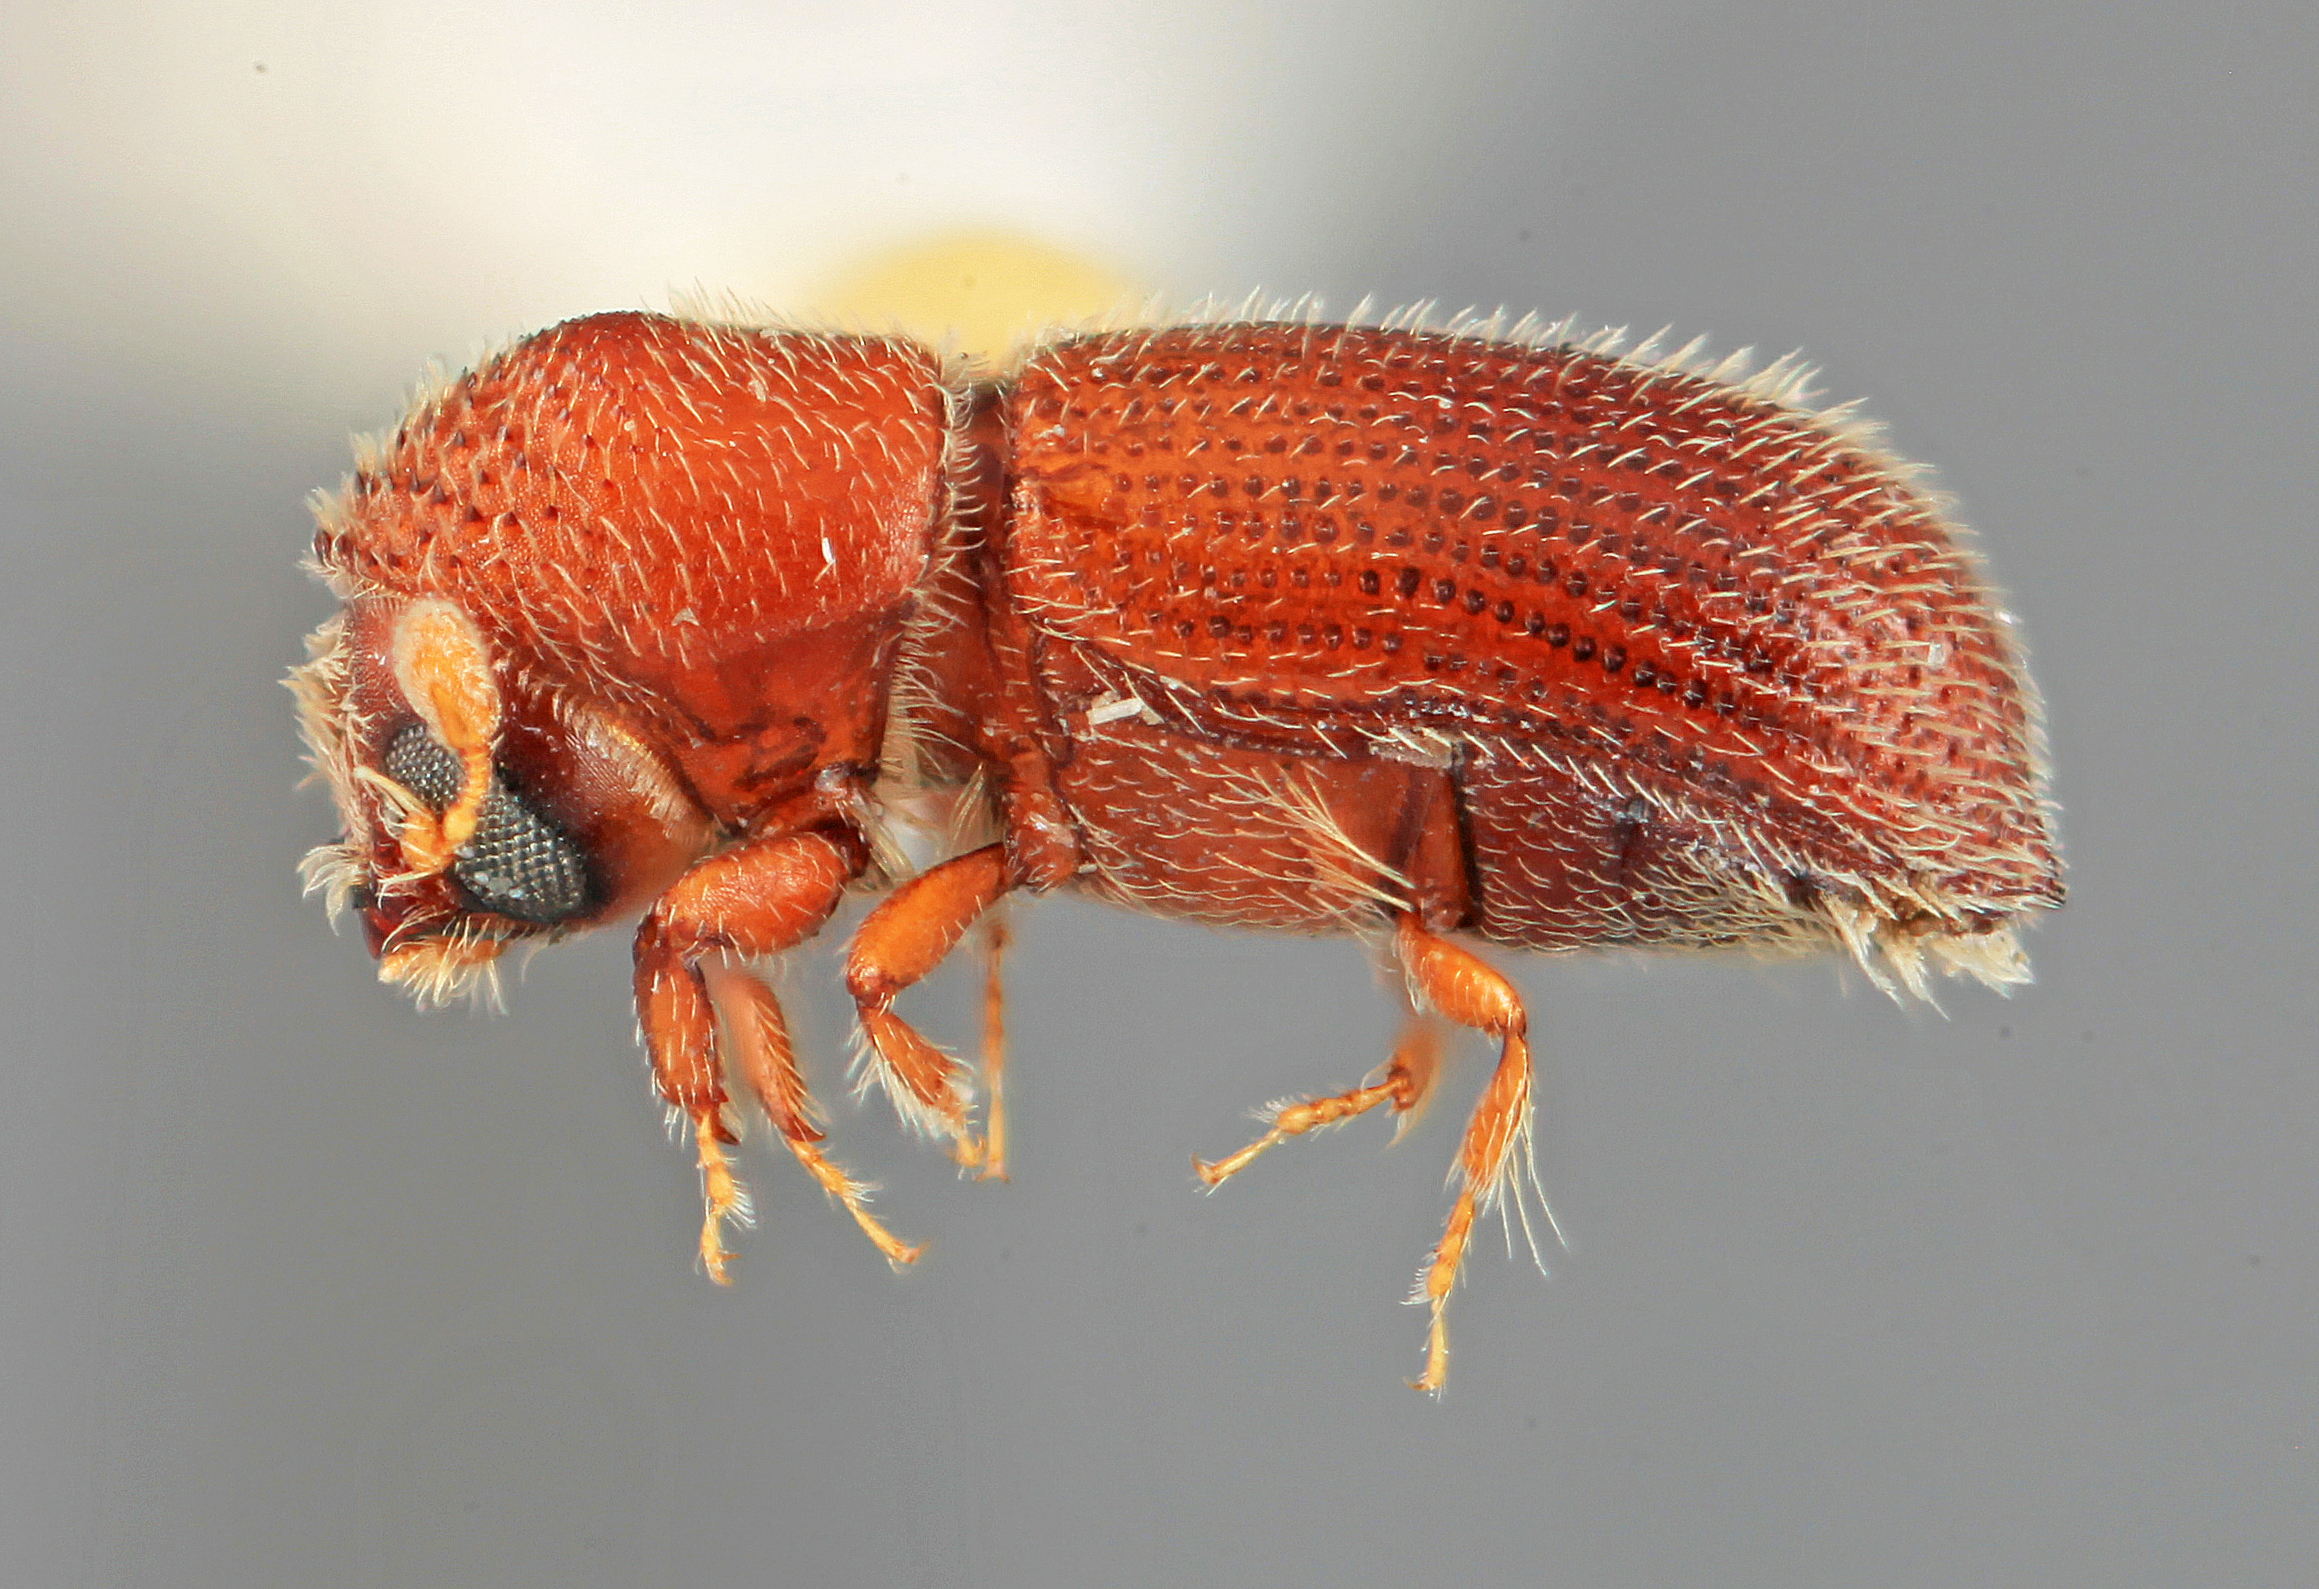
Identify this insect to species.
Micracis unicornis
